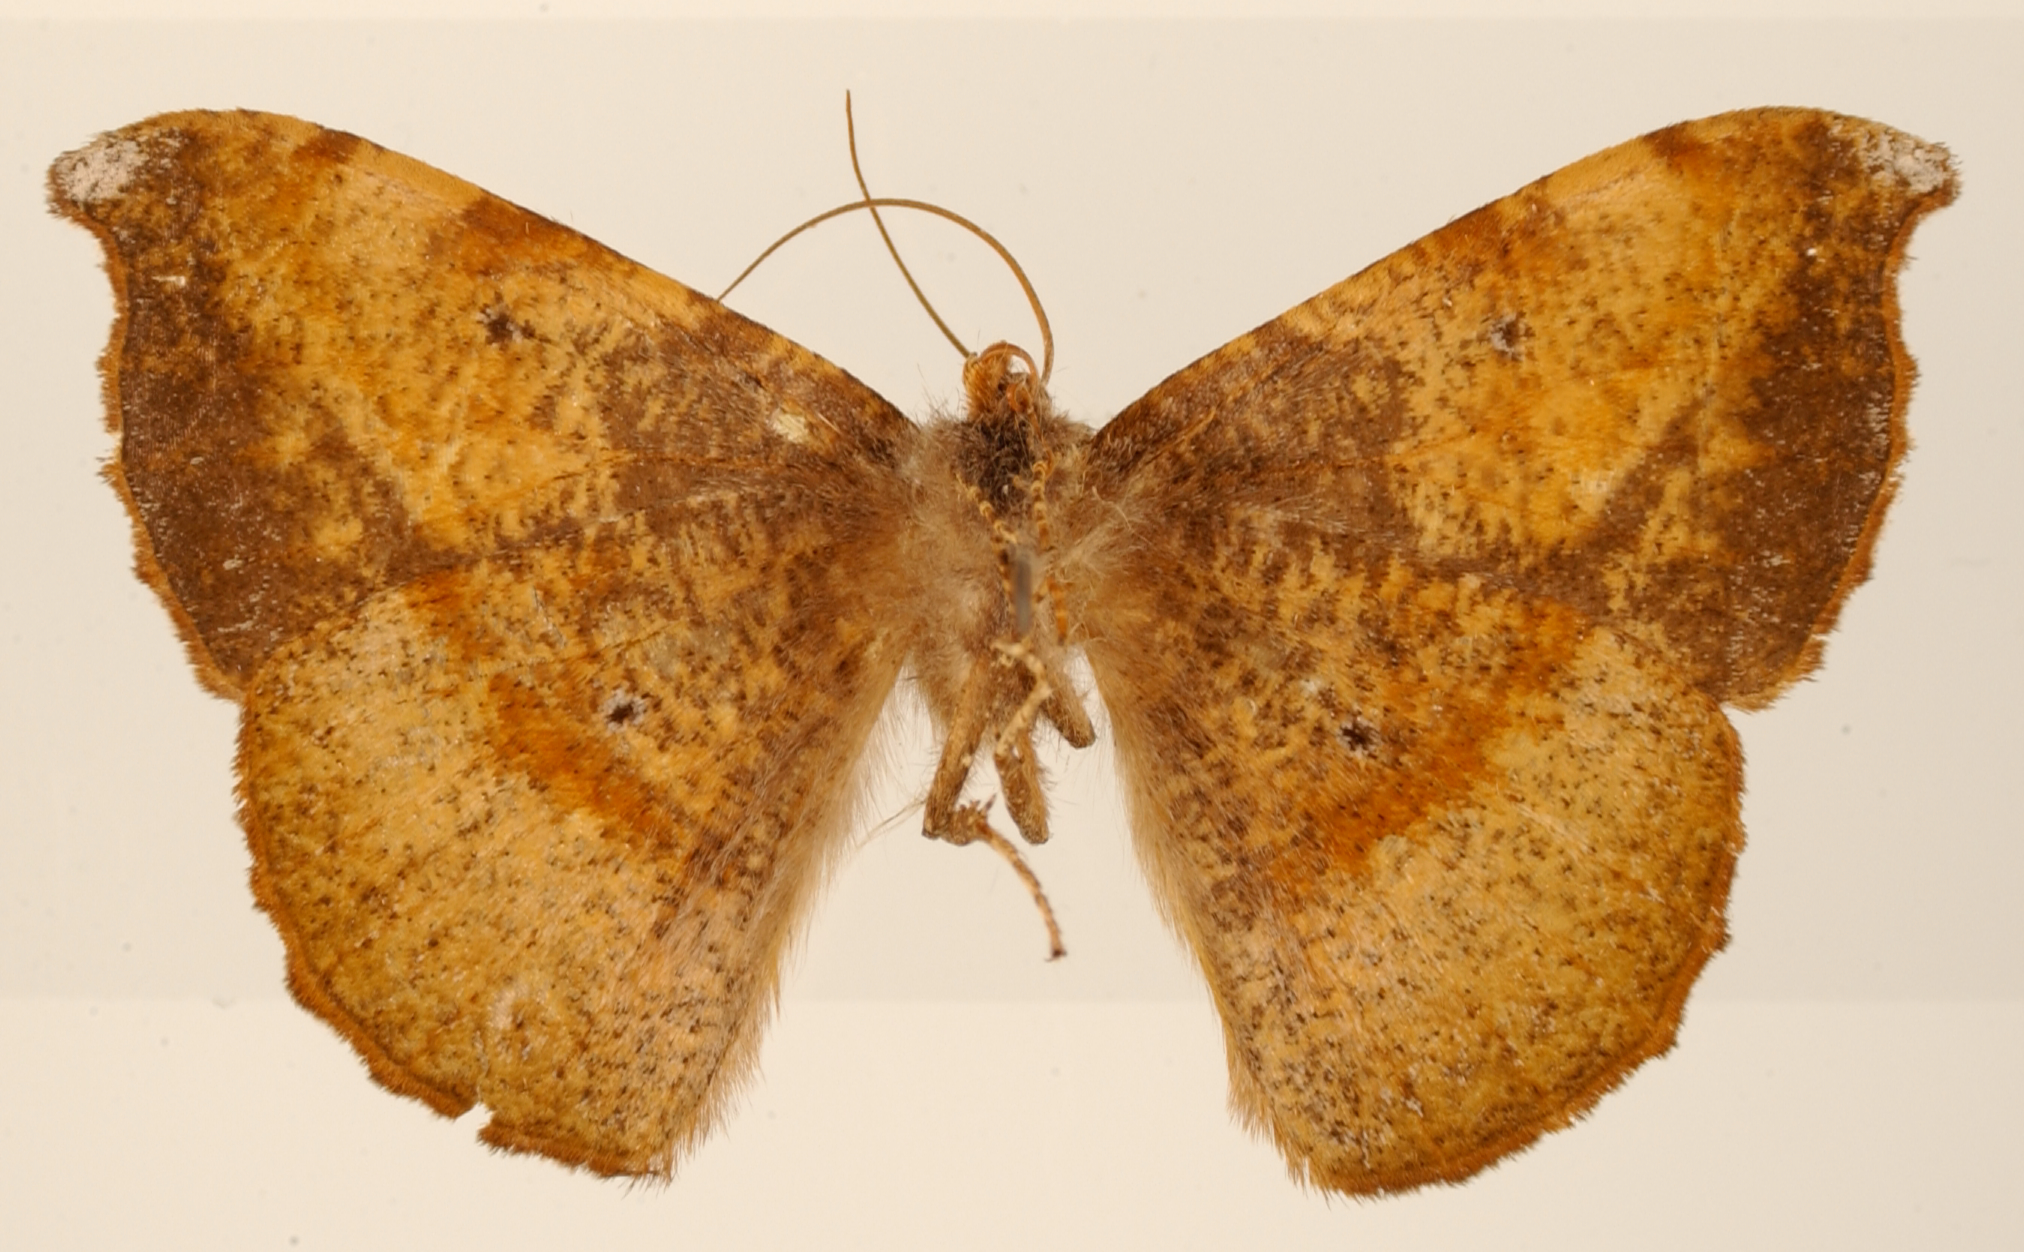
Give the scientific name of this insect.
Microgonia subdensata
